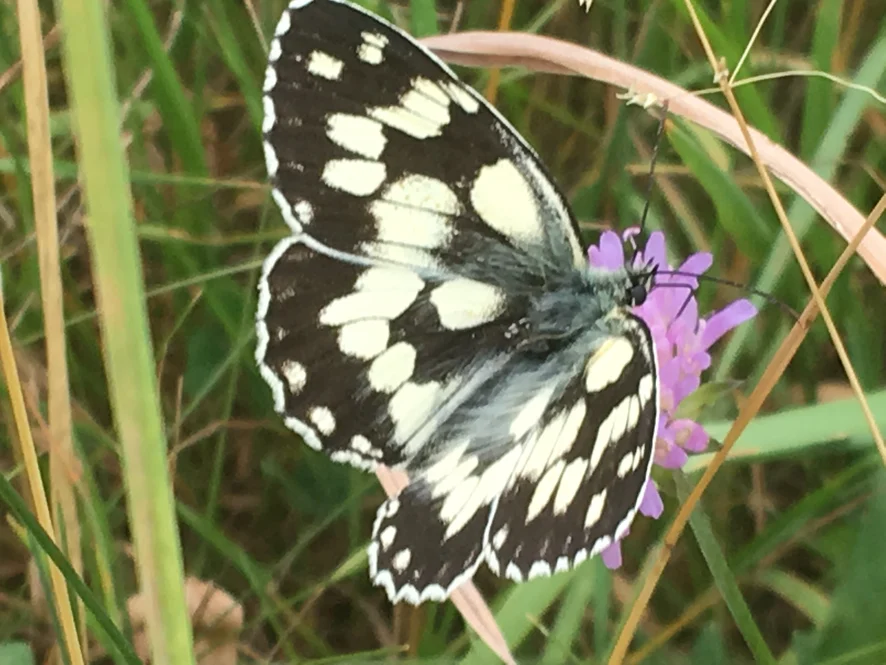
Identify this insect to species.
Melanargia galathea
